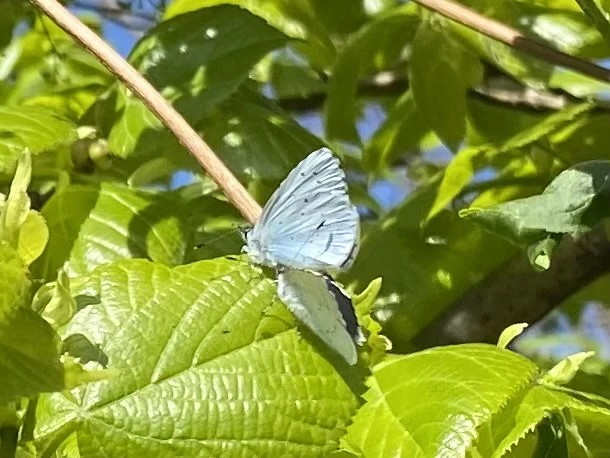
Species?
Celastrina argiolus
